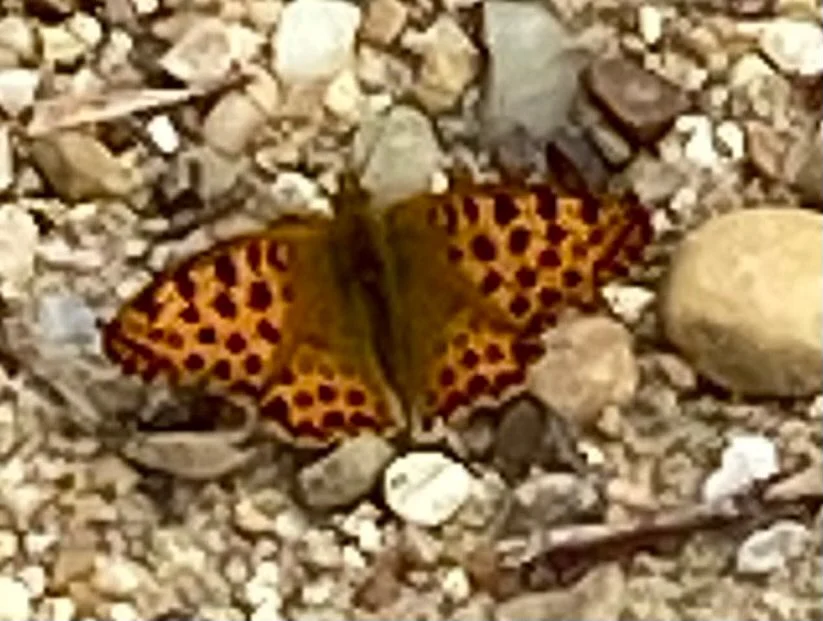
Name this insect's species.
Issoria lathonia
